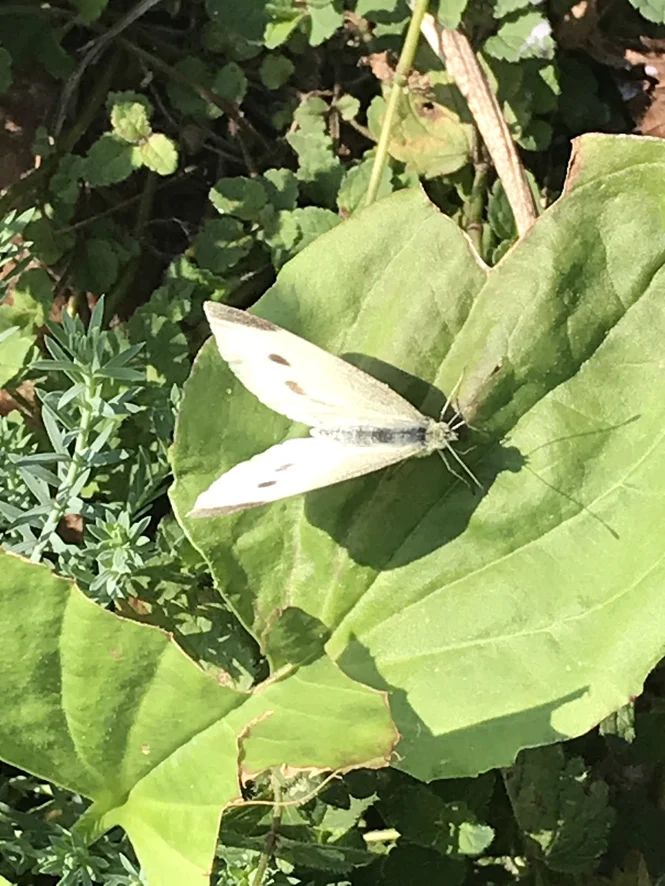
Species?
Pieris rapae
